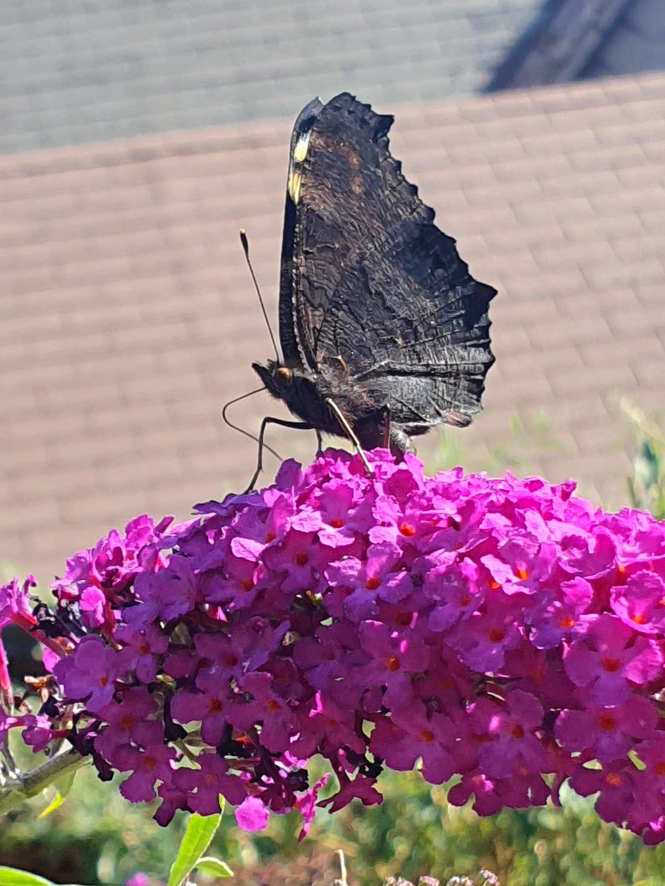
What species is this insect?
Aglais io
